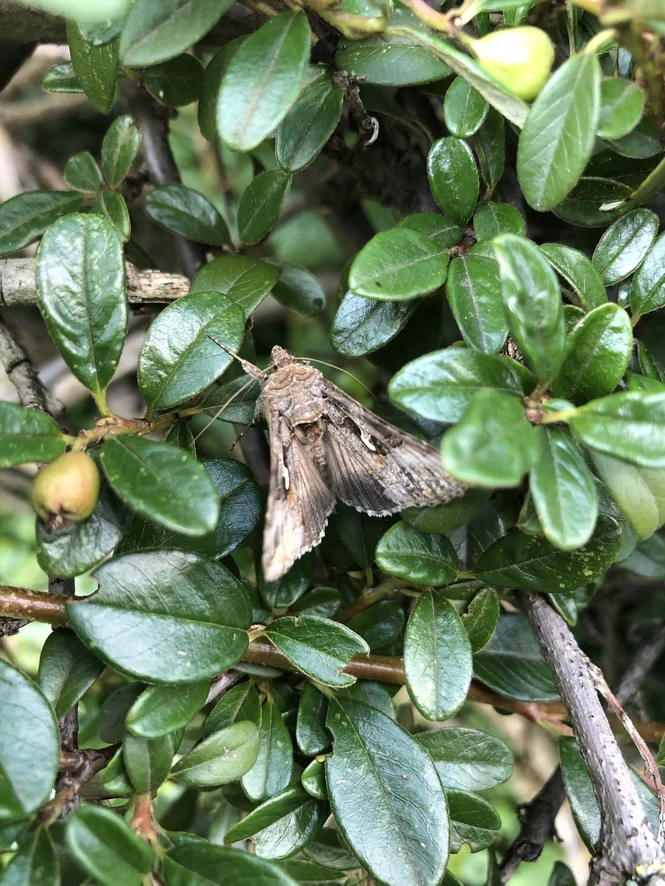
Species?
Autographa gamma
